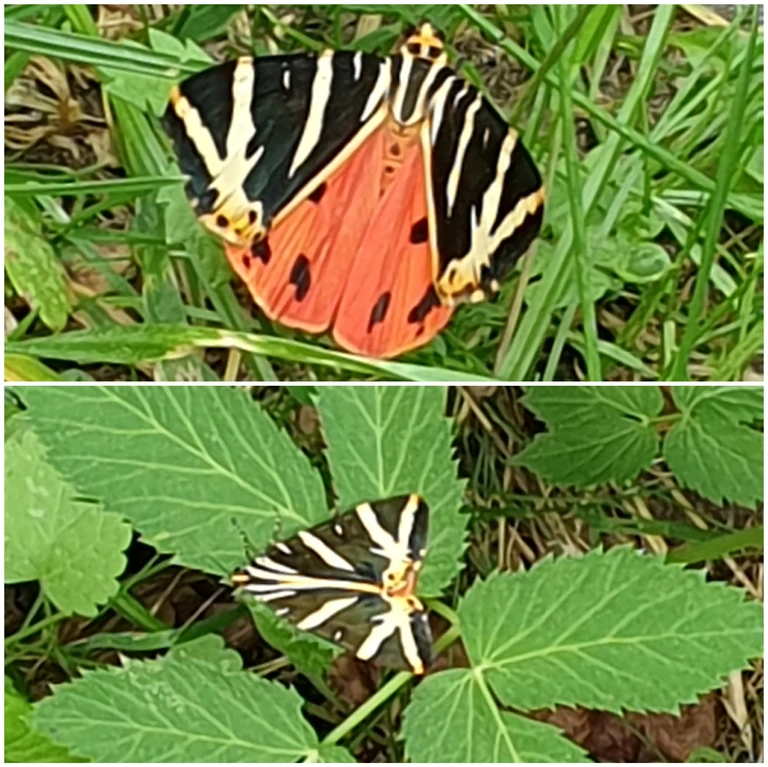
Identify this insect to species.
Euplagia quadripunctaria
